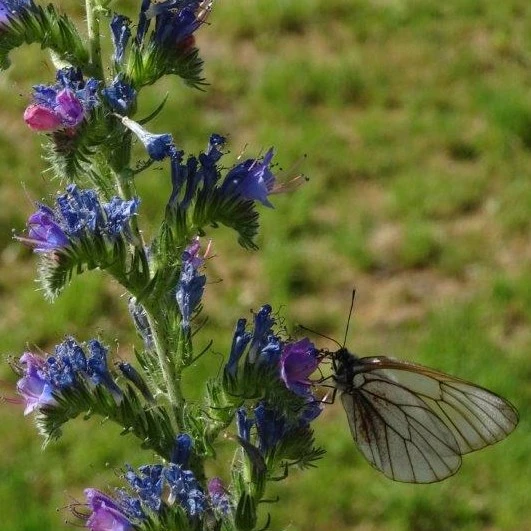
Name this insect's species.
Aporia crataegi
